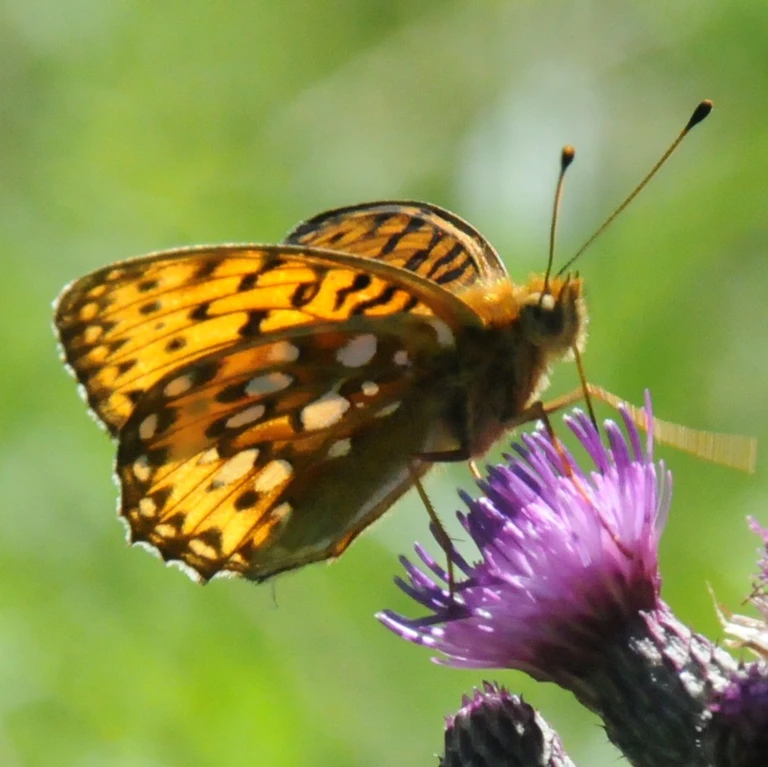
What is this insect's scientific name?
Speyeria aglaja
